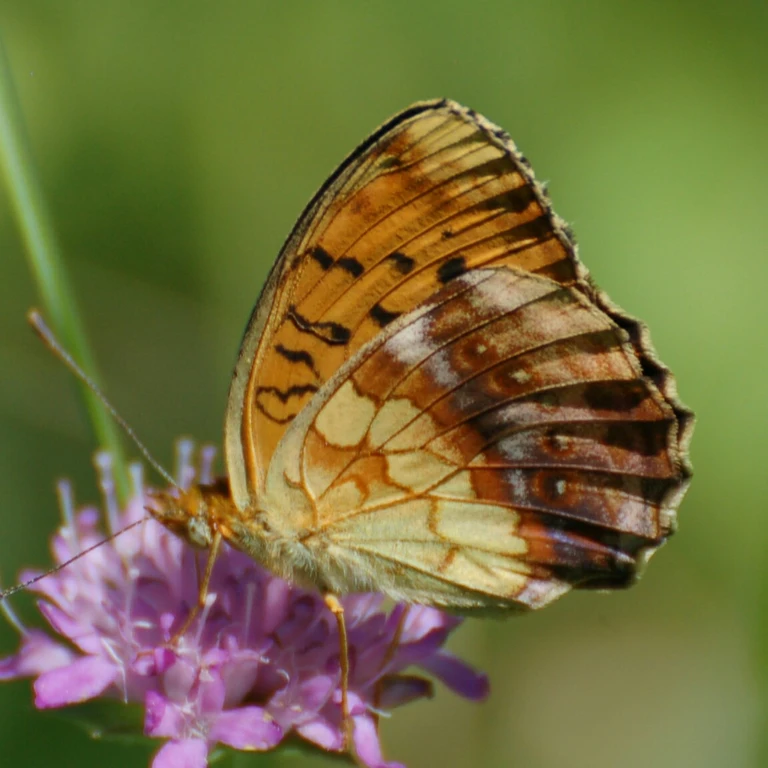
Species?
Brenthis daphne
